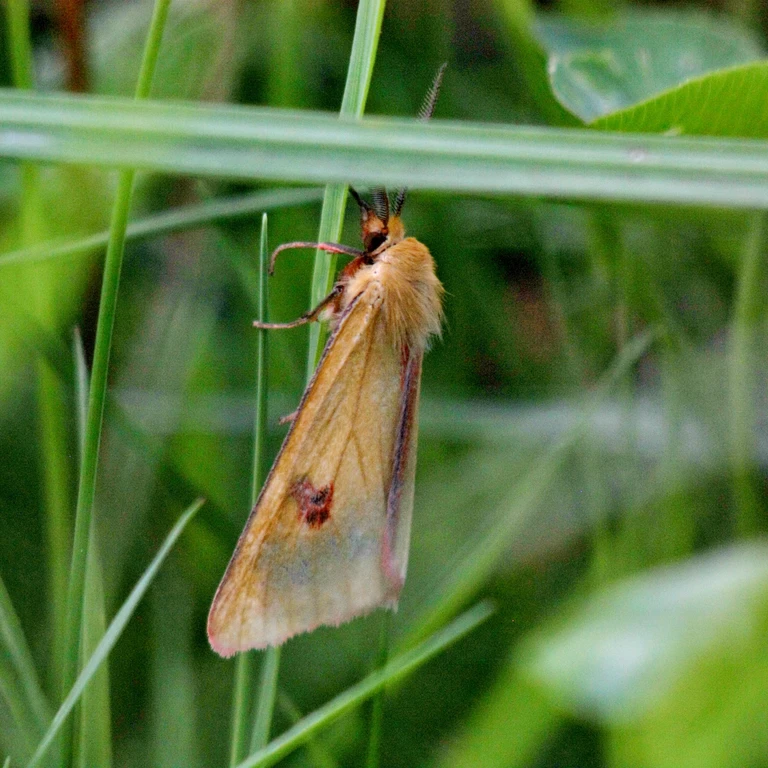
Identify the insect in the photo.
Diacrisia sannio
